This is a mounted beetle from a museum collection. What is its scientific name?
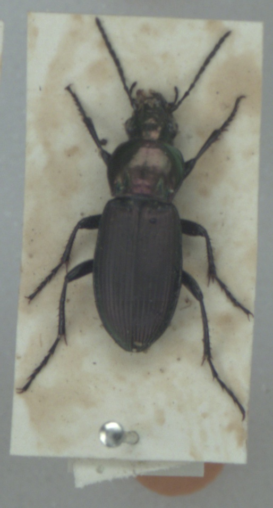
Poecilus lepidus
